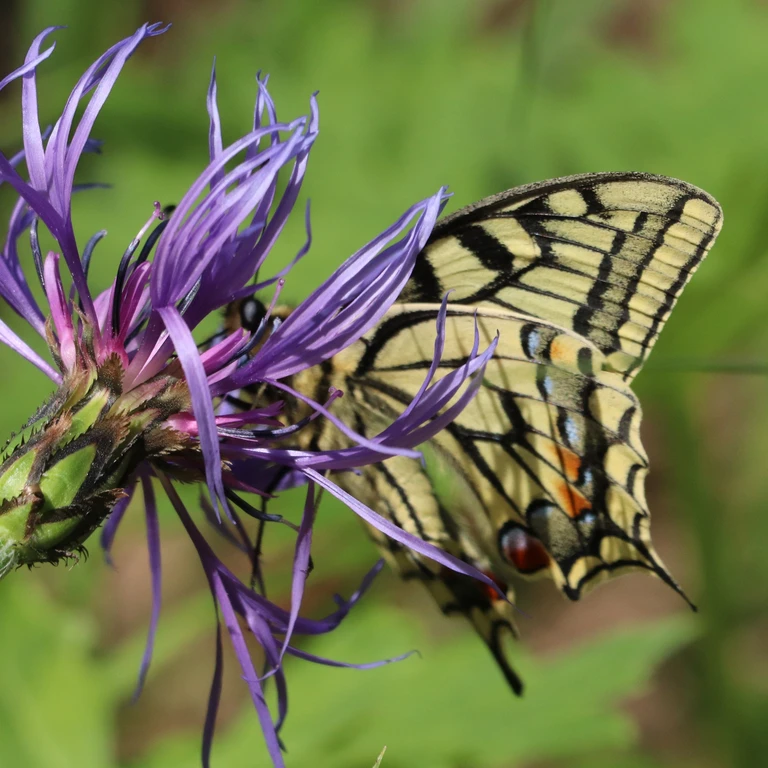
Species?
Papilio machaon
